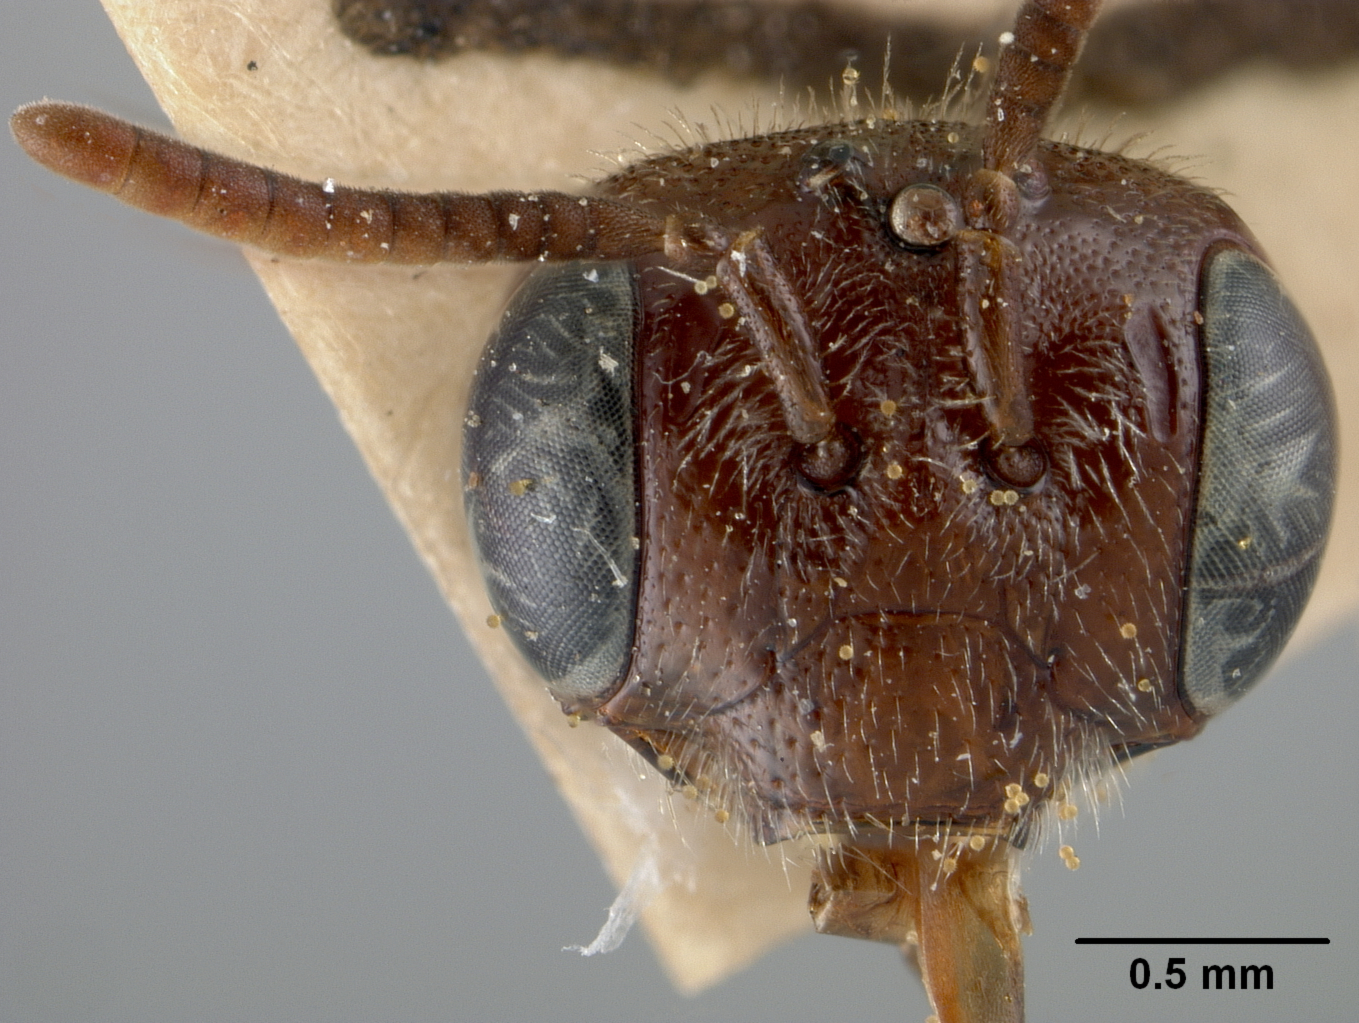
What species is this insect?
Panurginus ximenesiae
